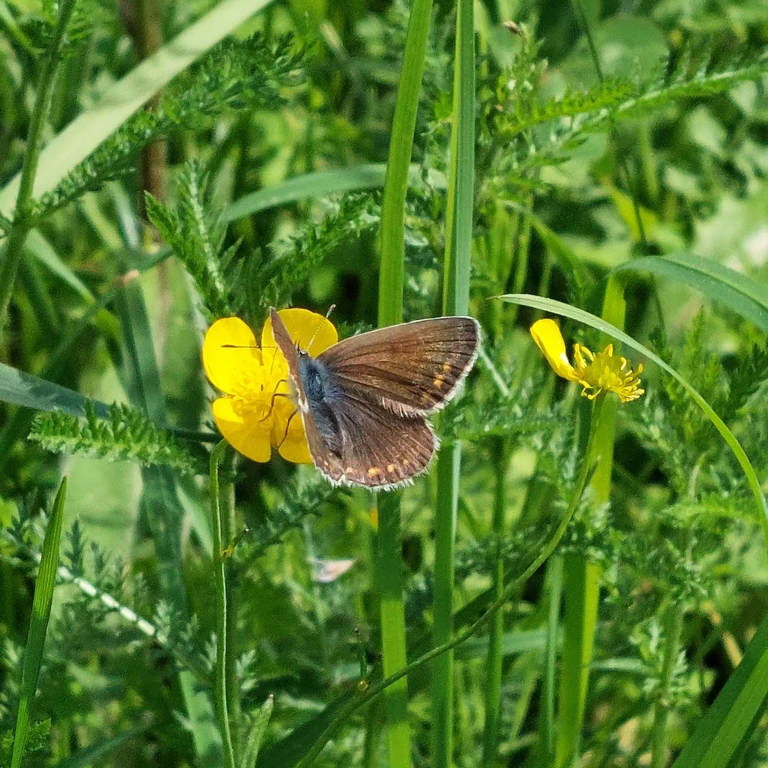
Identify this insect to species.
Polyommatus icarus
